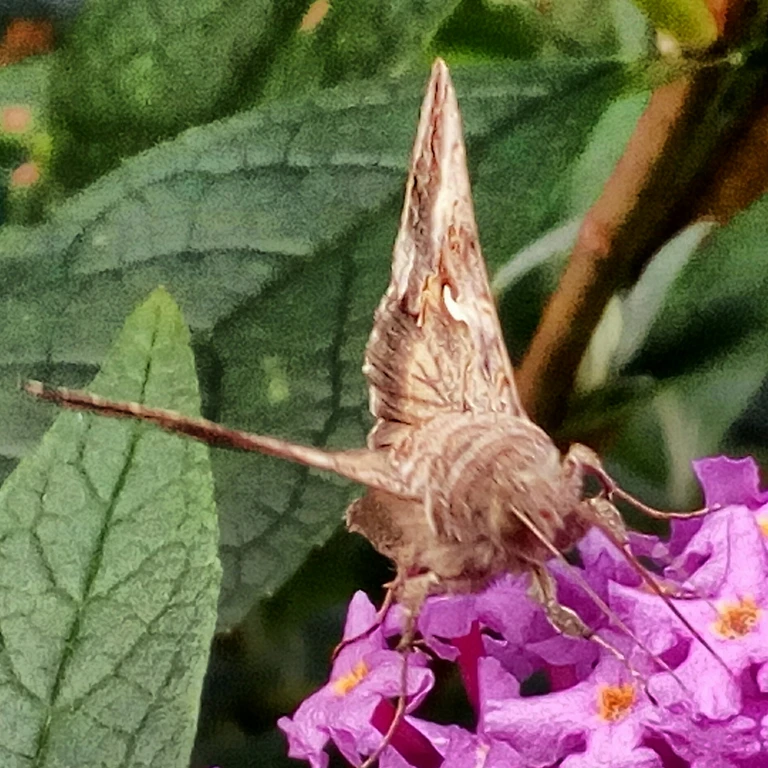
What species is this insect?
Autographa gamma
